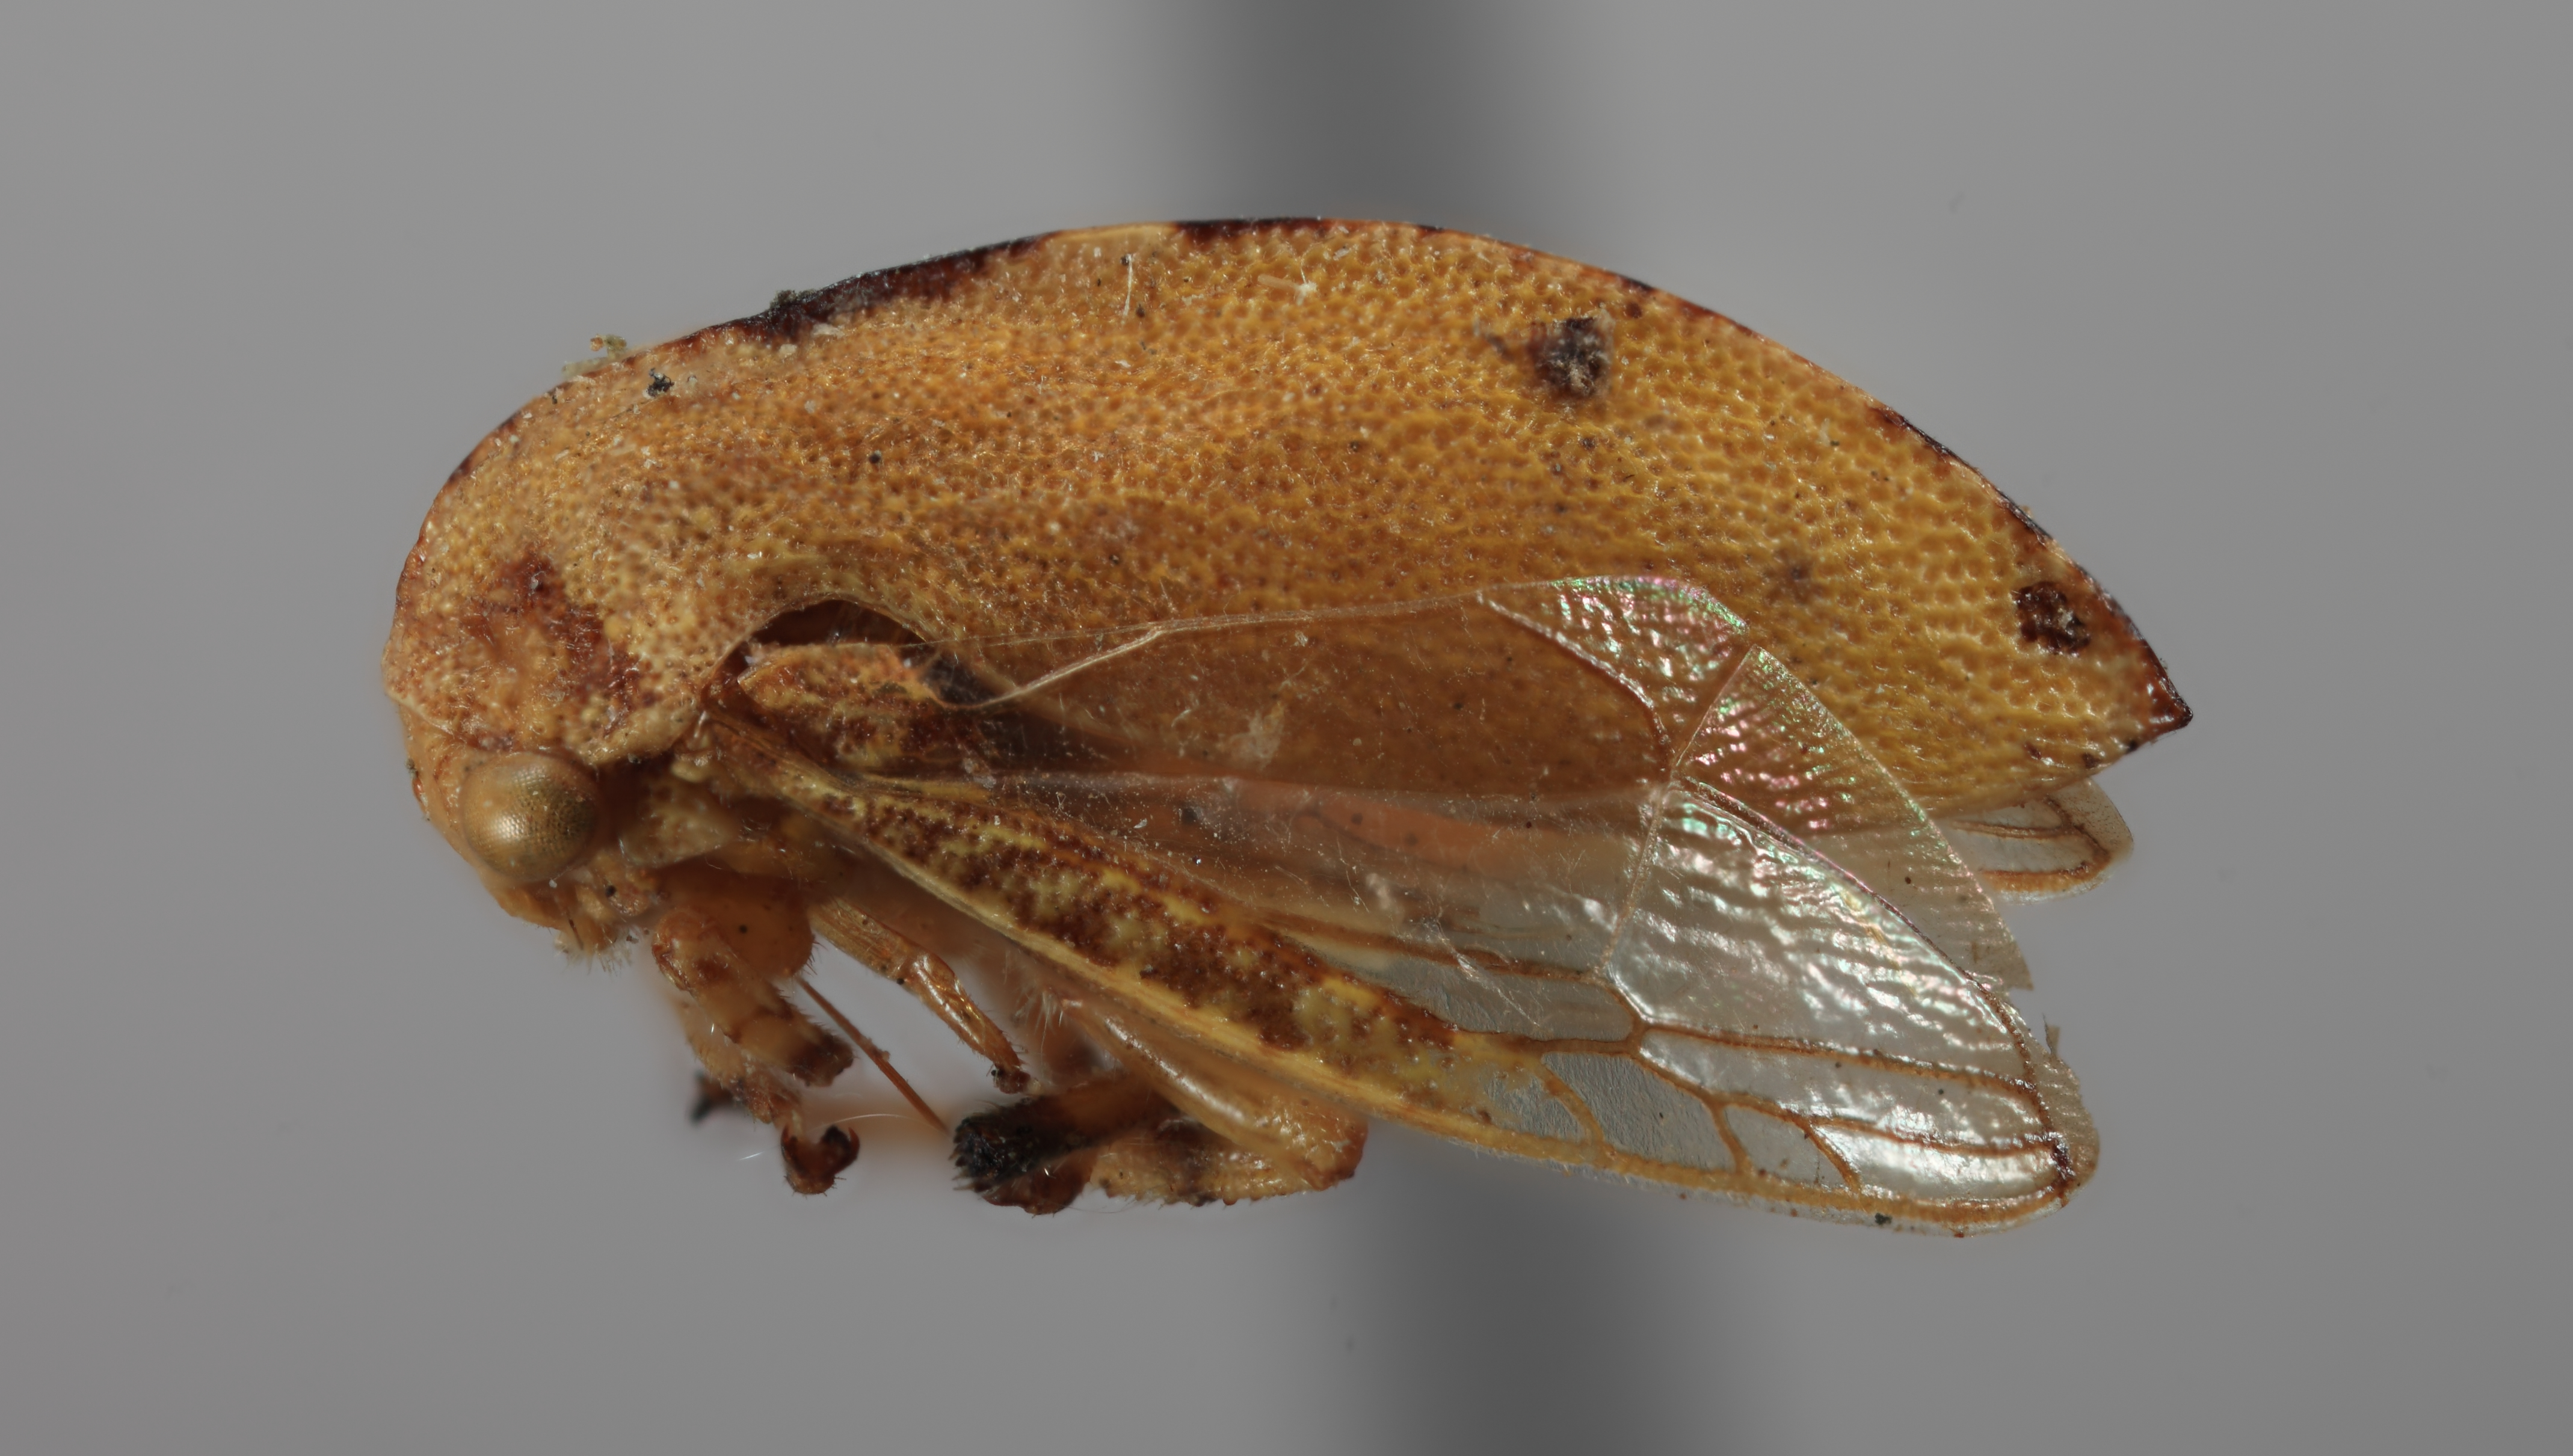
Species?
Incolea viridis
